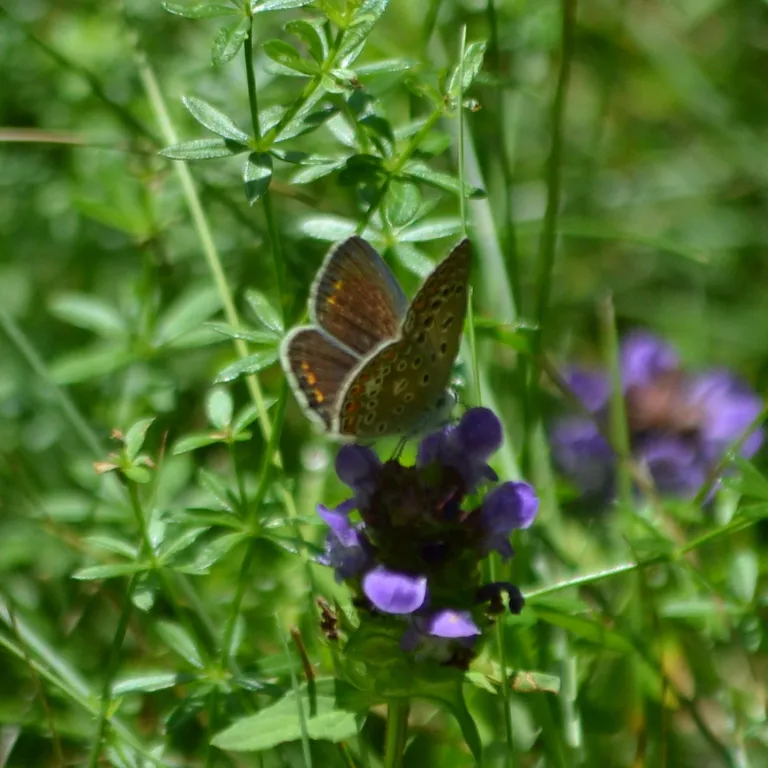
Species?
Polyommatus icarus
